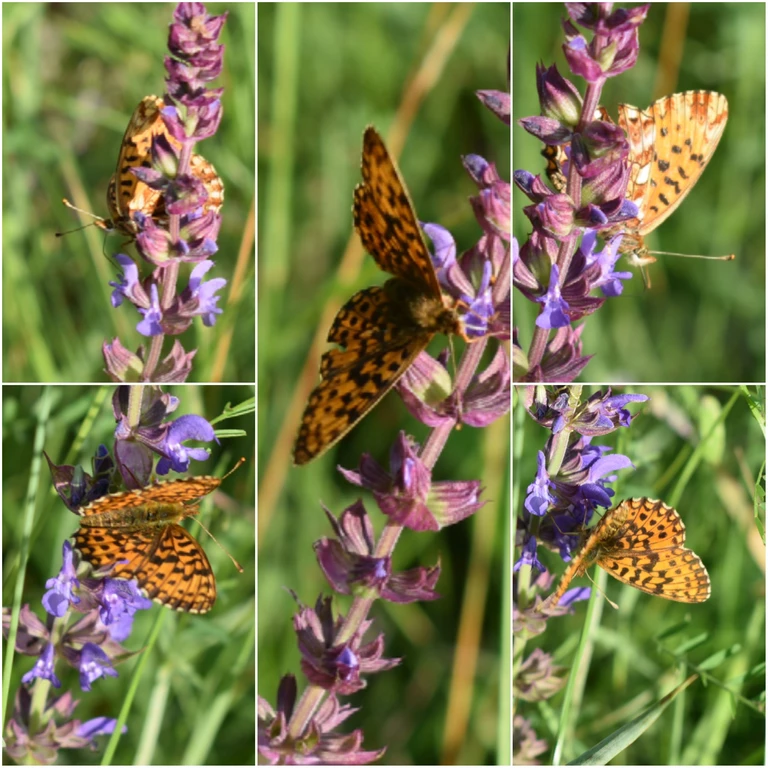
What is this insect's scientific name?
Boloria euphrosyne (also Clossiana euphrosyne)
